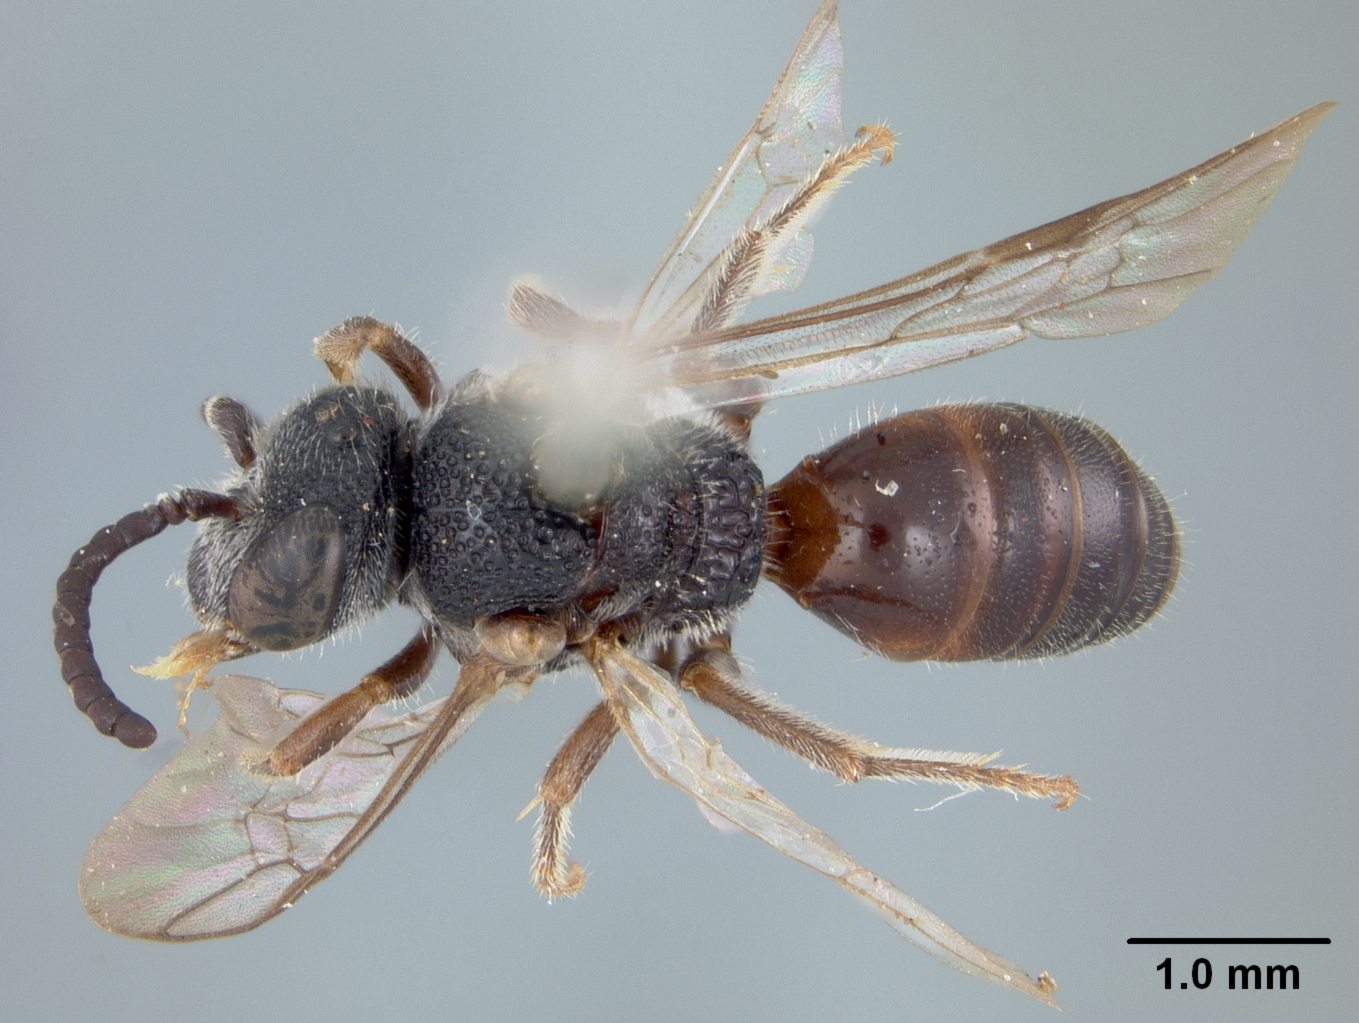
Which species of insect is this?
Sphecodes tristellus
